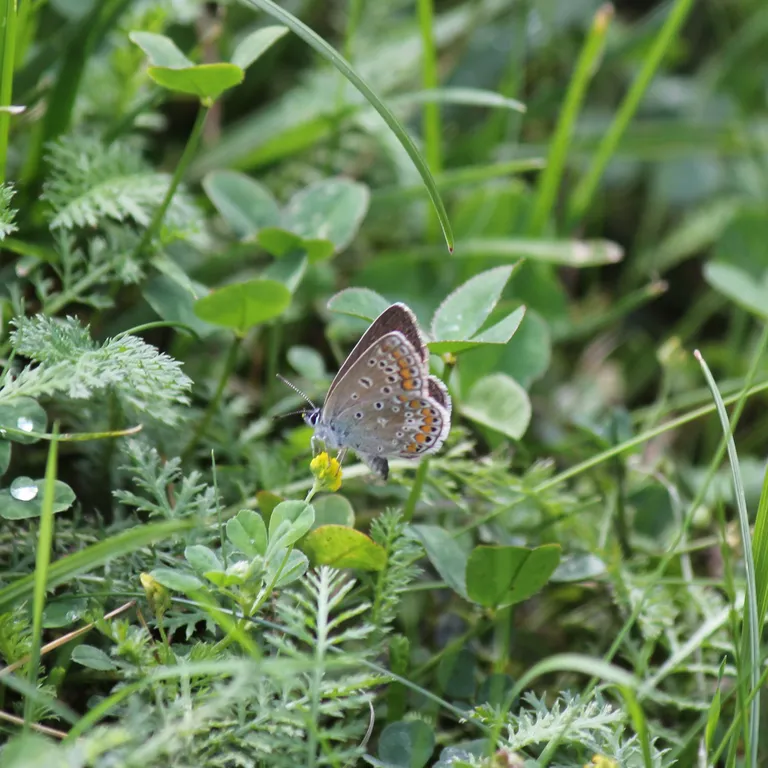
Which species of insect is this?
Polyommatus icarus
